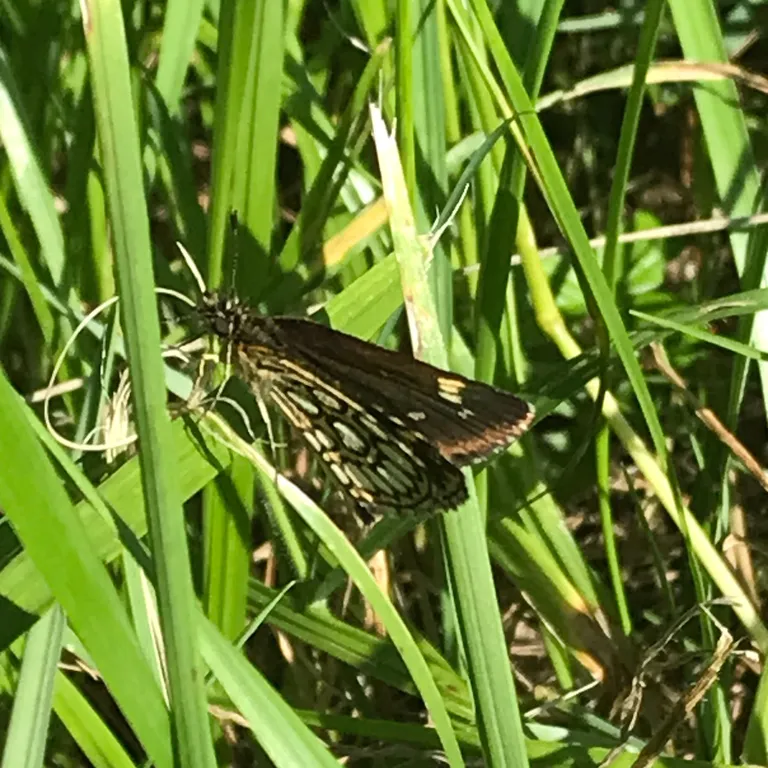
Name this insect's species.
Heteropterus morpheus
